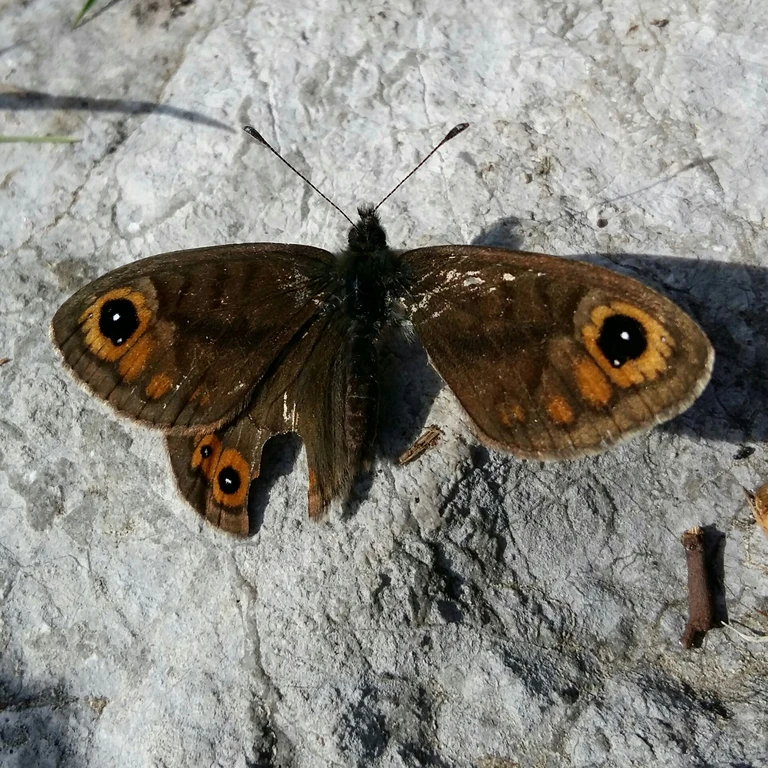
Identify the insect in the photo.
Lasiommata petropolitana (also Pararge petropolitana)
